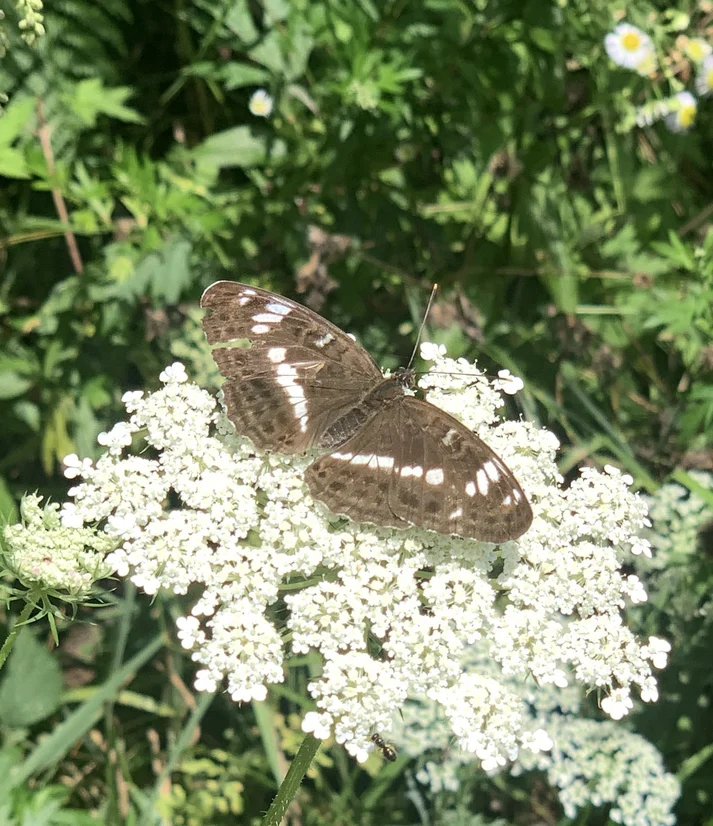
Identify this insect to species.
Limenitis camilla (also Ladoga camilla)
